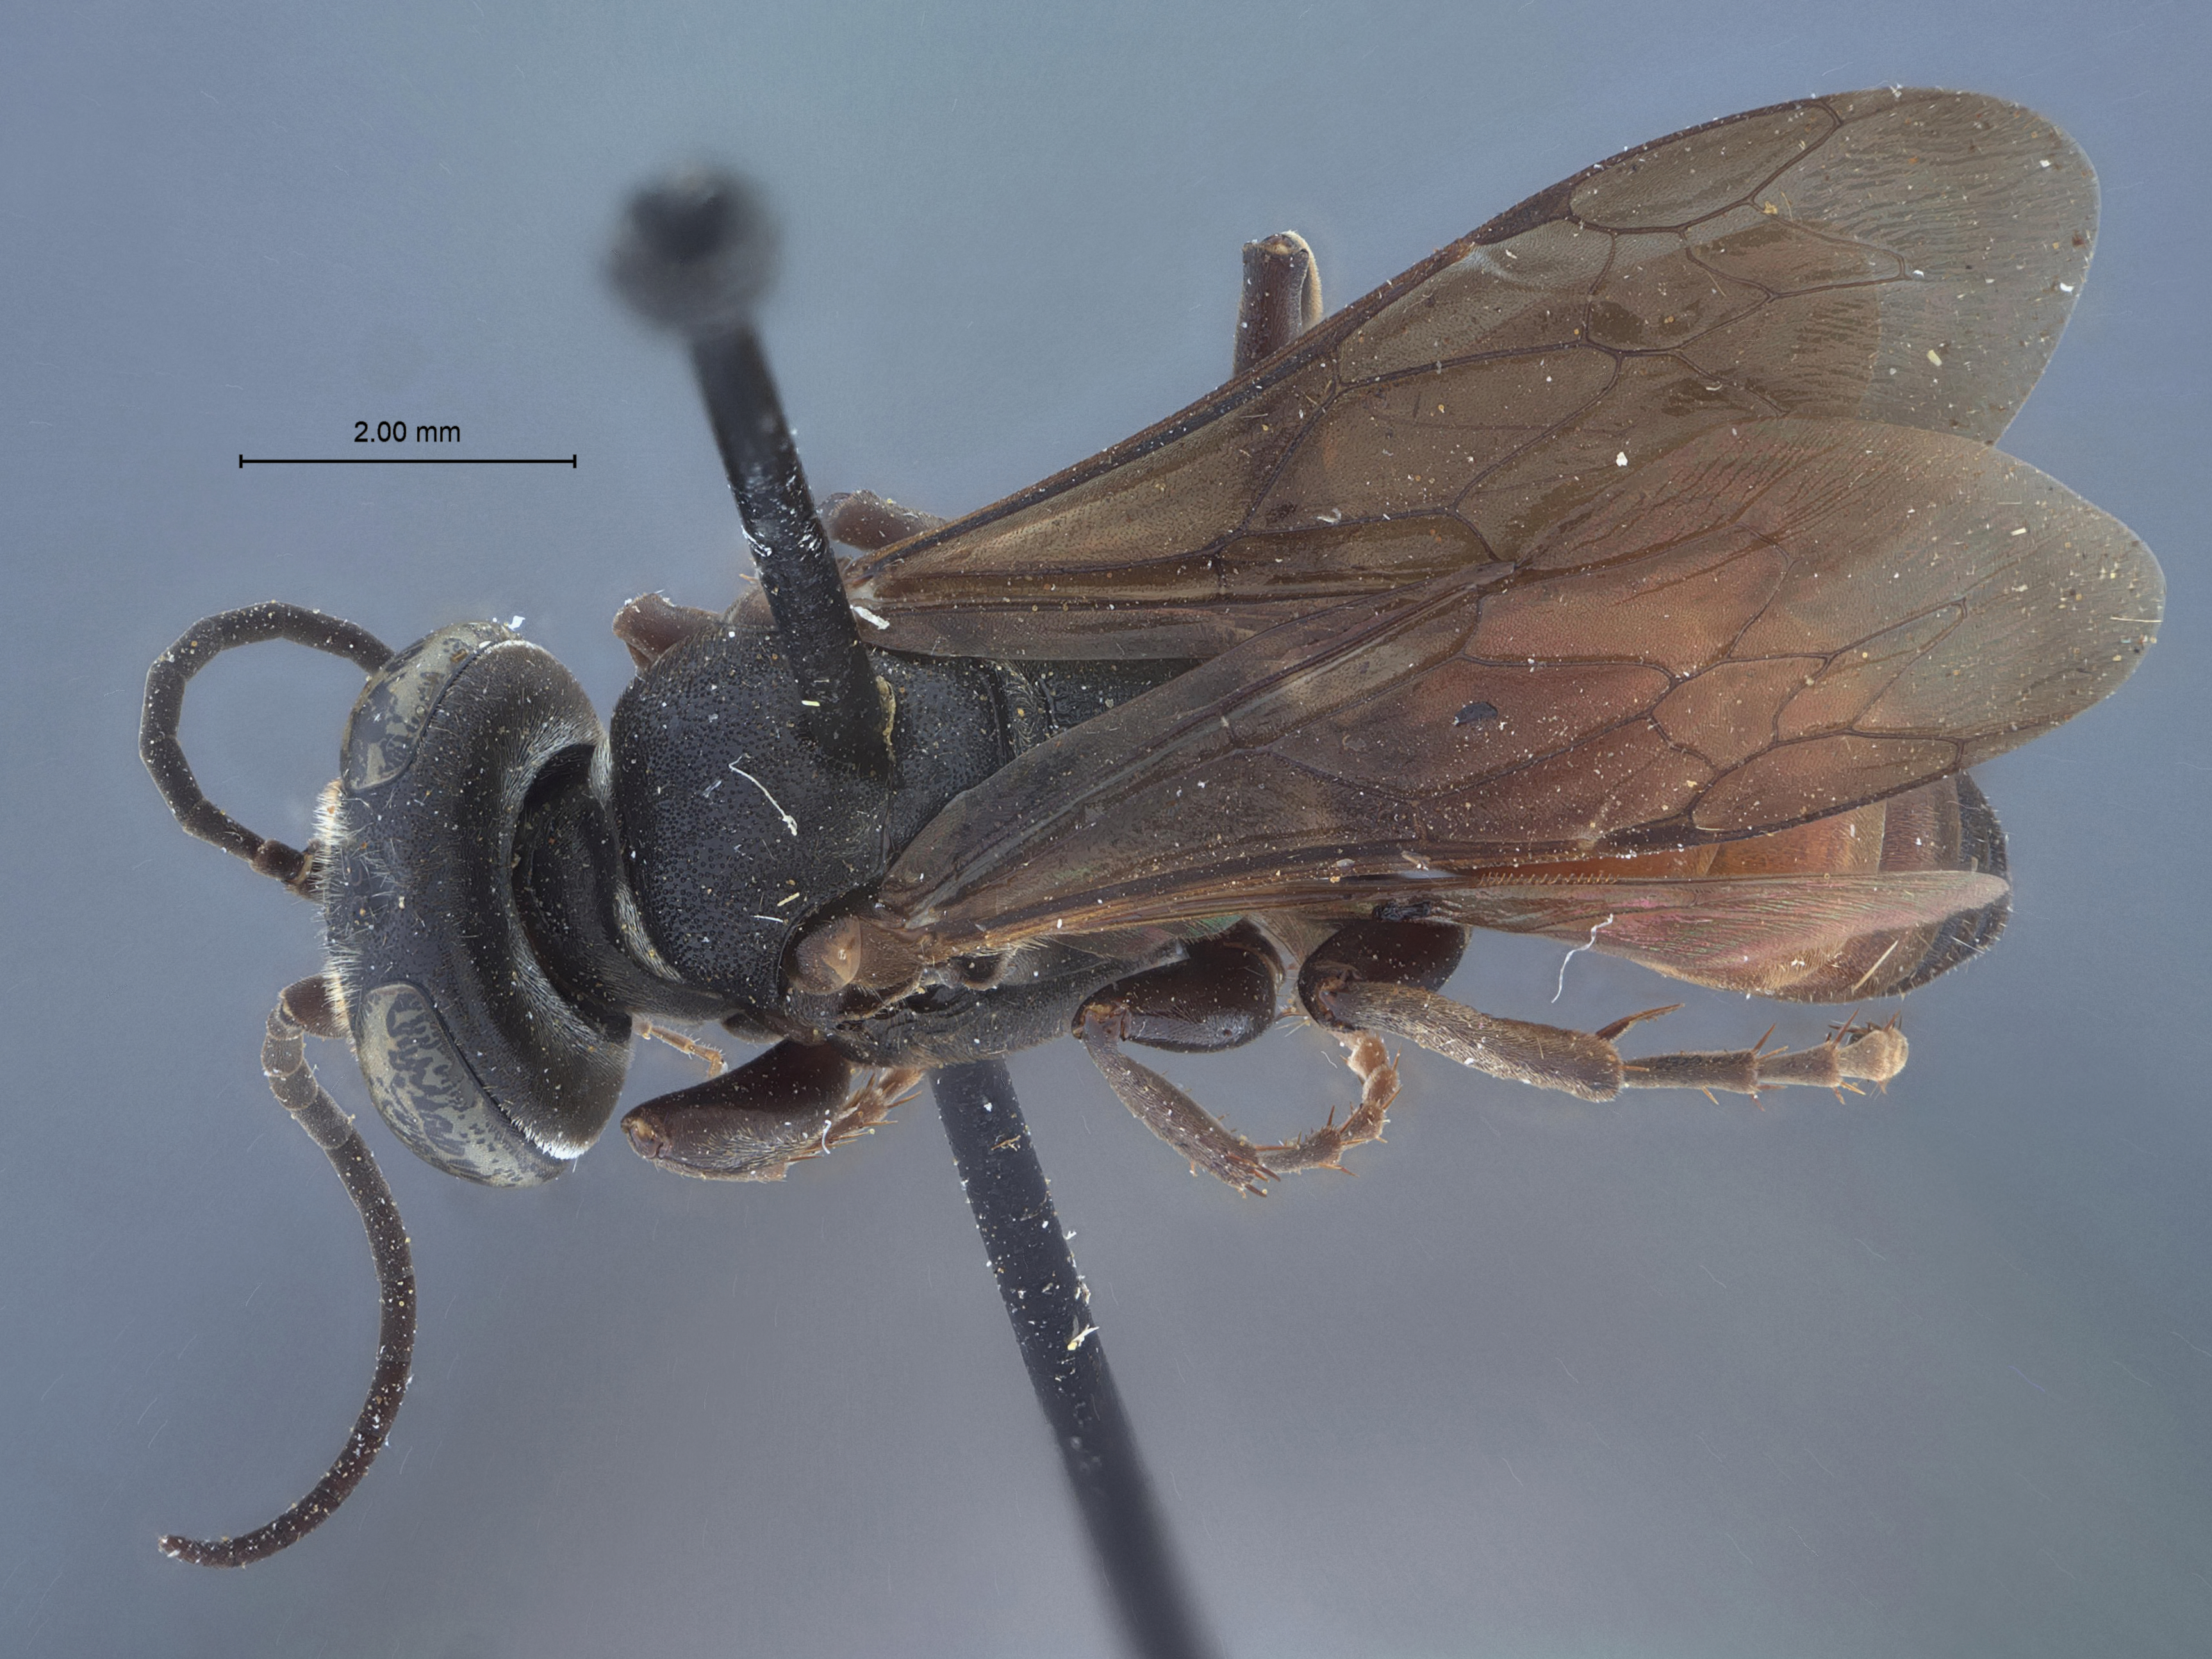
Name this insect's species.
Microstictia texensis
